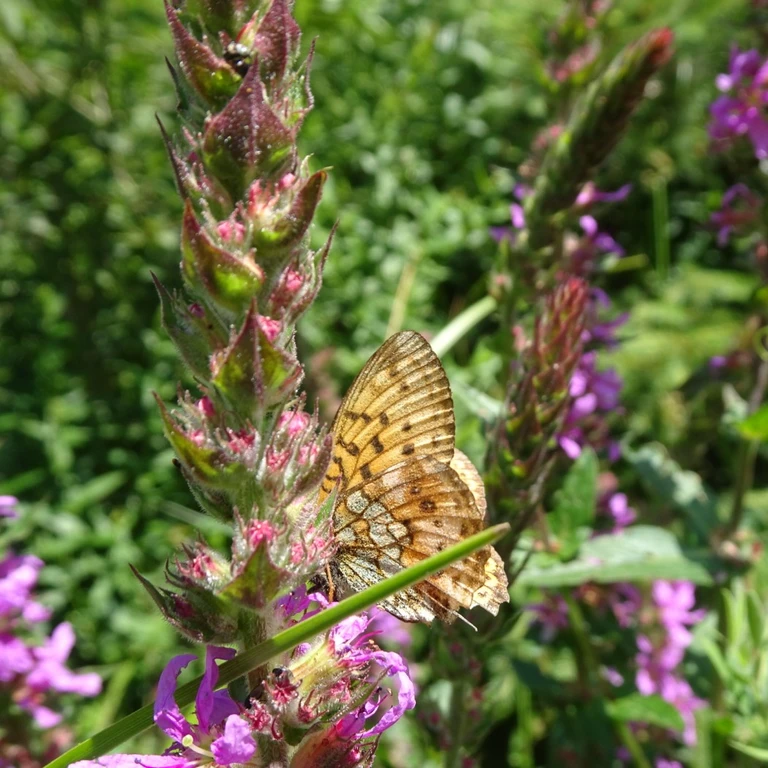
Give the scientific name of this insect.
Brenthis ino
